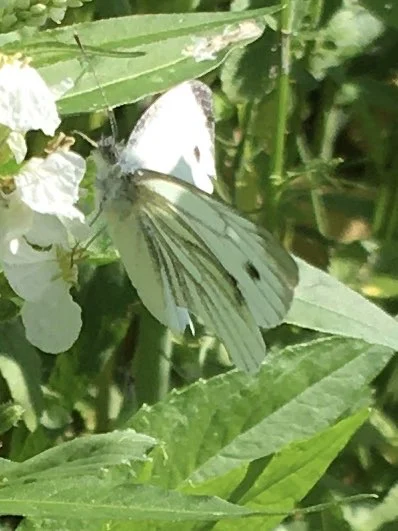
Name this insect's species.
Pieris napi
